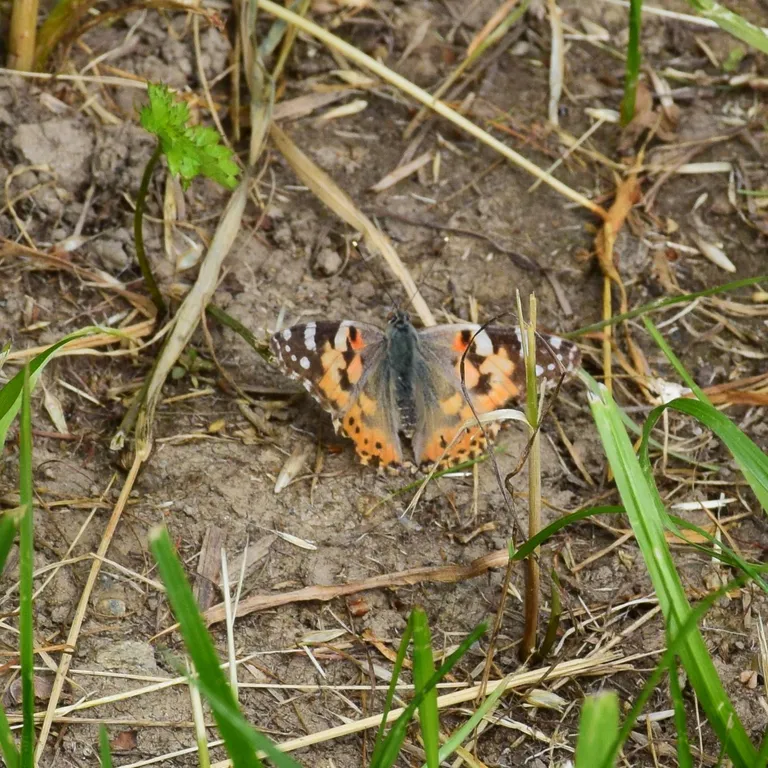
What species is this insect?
Vanessa cardui
